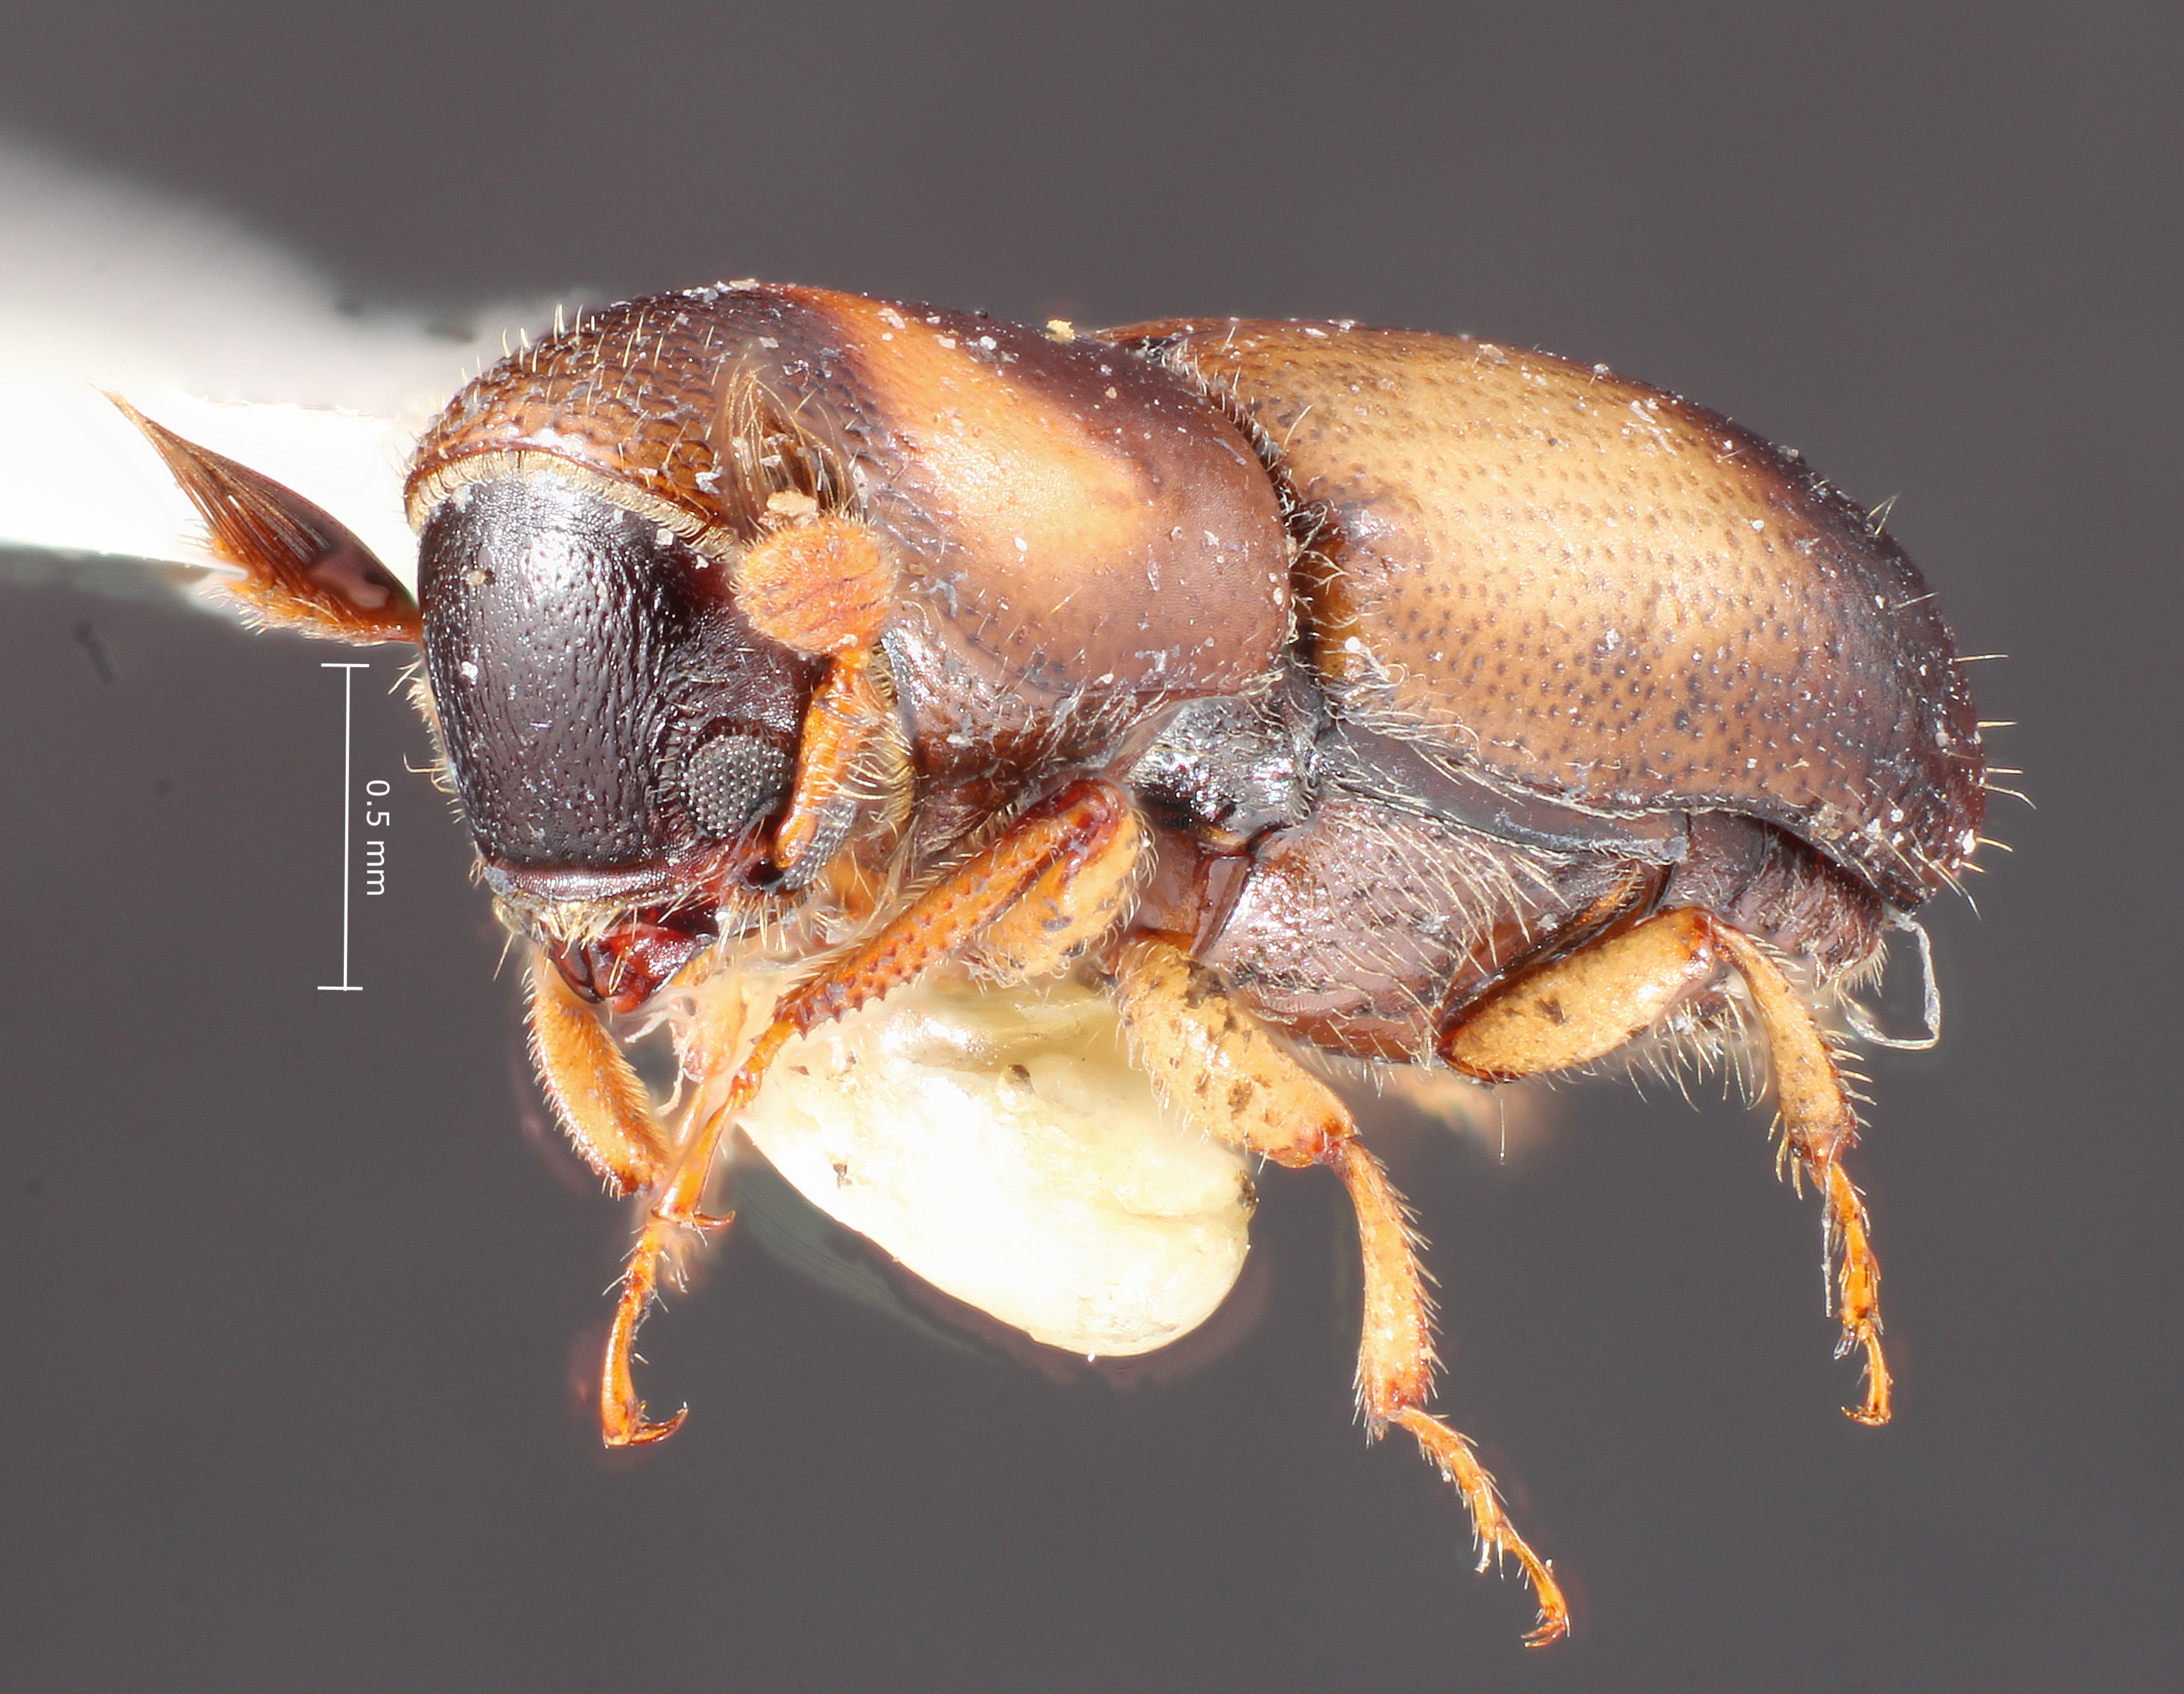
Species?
Monarthrum vittatum
